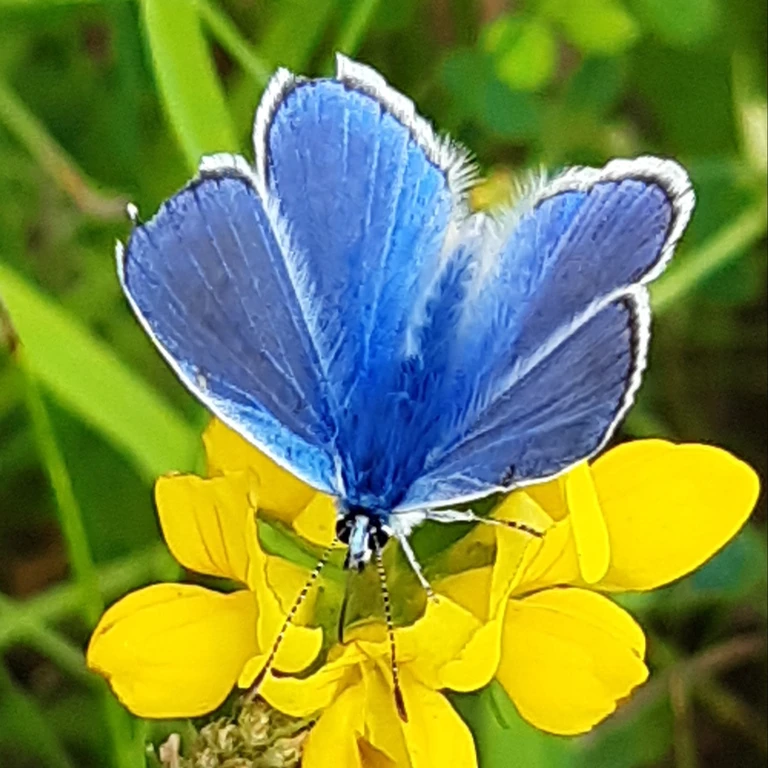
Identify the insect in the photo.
Polyommatus icarus
